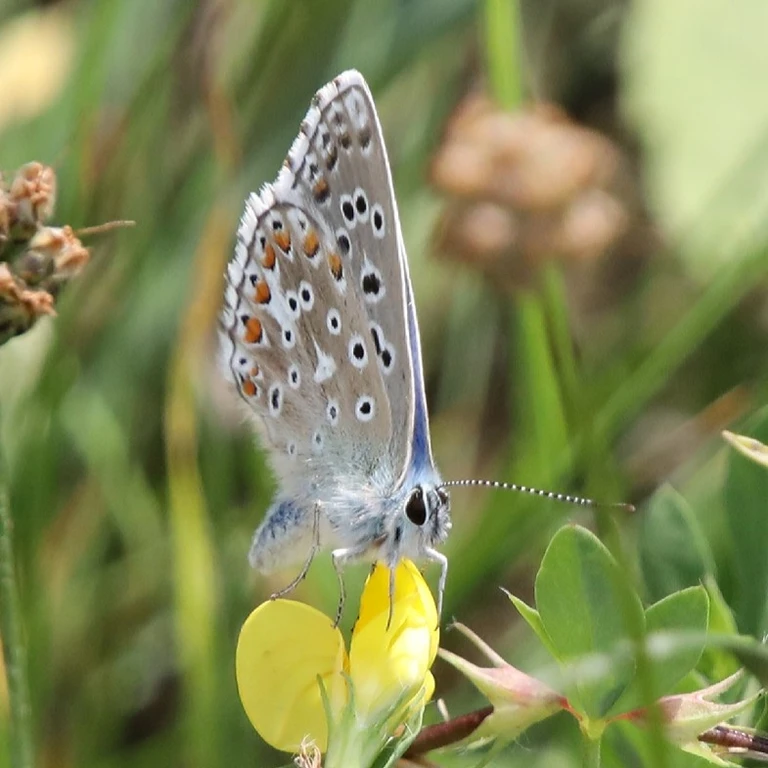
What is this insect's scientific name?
Lysandra bellargus
